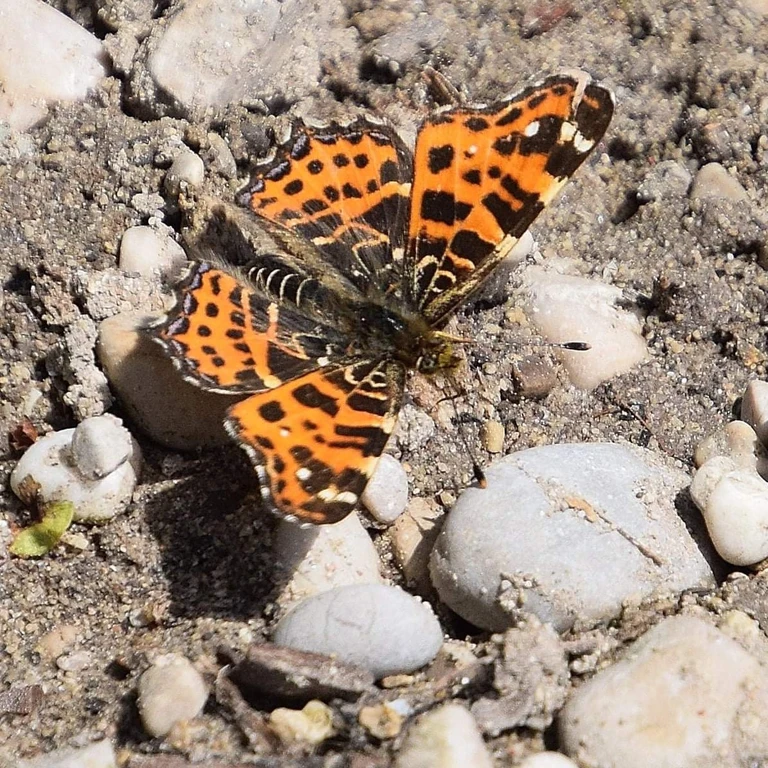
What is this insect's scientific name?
Araschnia levana
